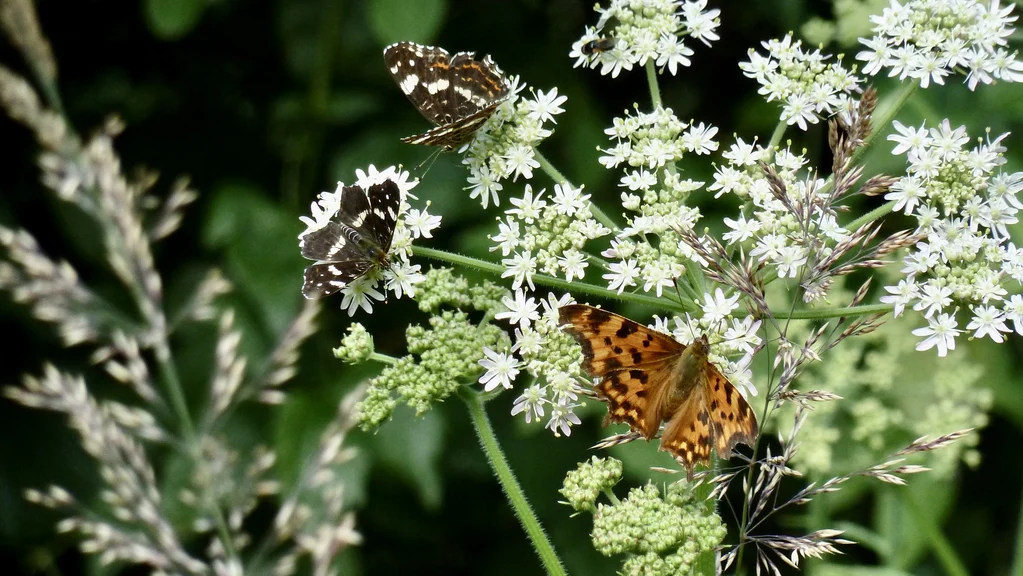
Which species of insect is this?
Polygonia c-album
